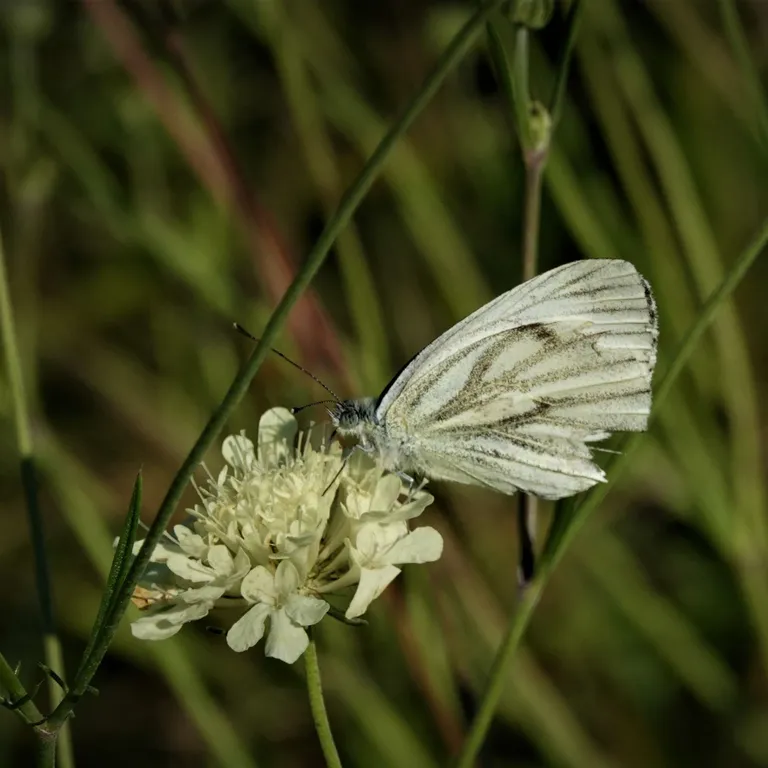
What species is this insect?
Pieris napi
